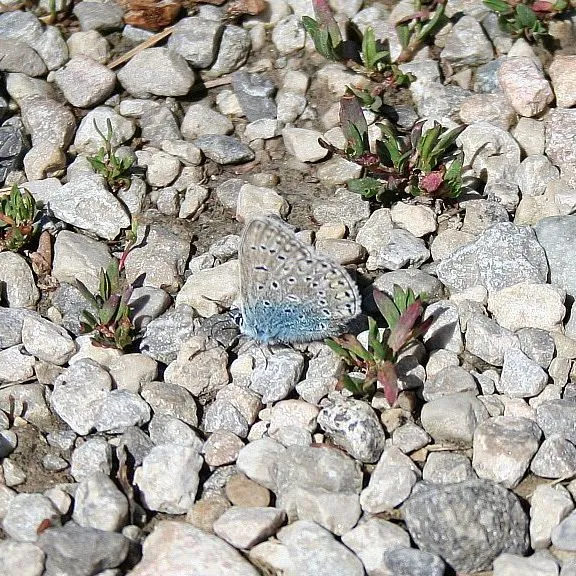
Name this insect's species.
Polyommatus icarus
